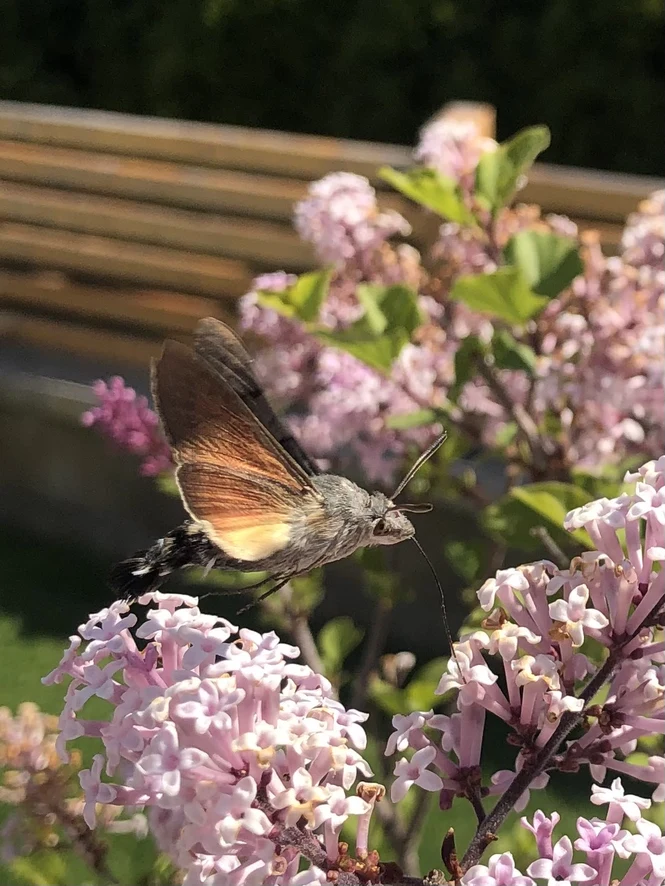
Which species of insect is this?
Macroglossum stellatarum
